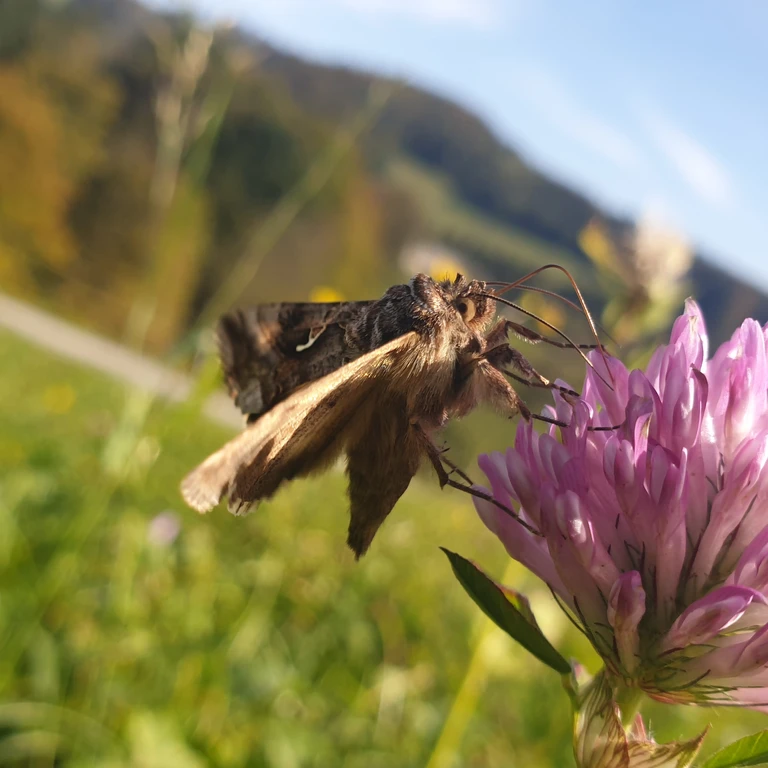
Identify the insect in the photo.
Autographa gamma
